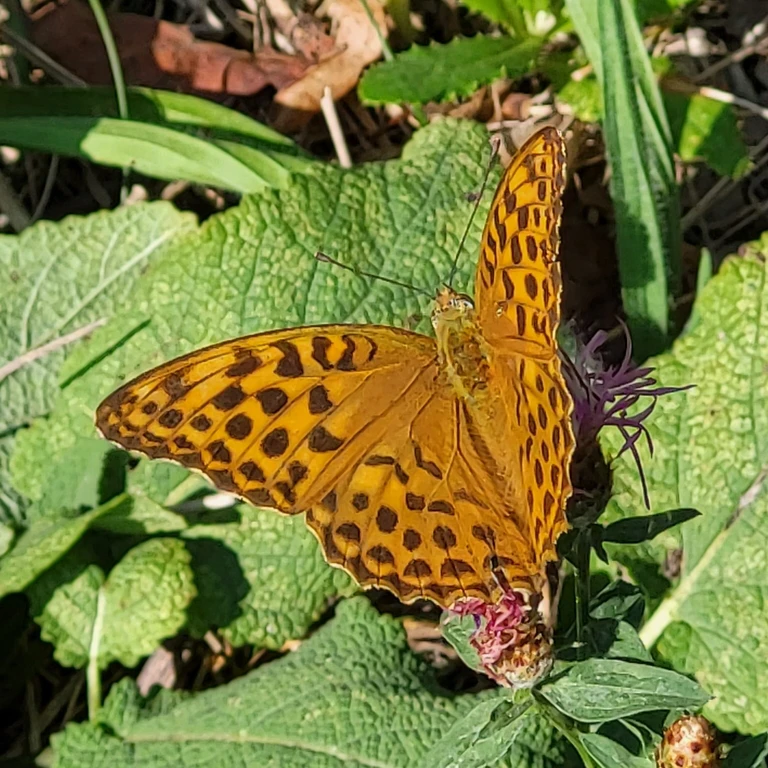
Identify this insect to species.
Argynnis paphia
